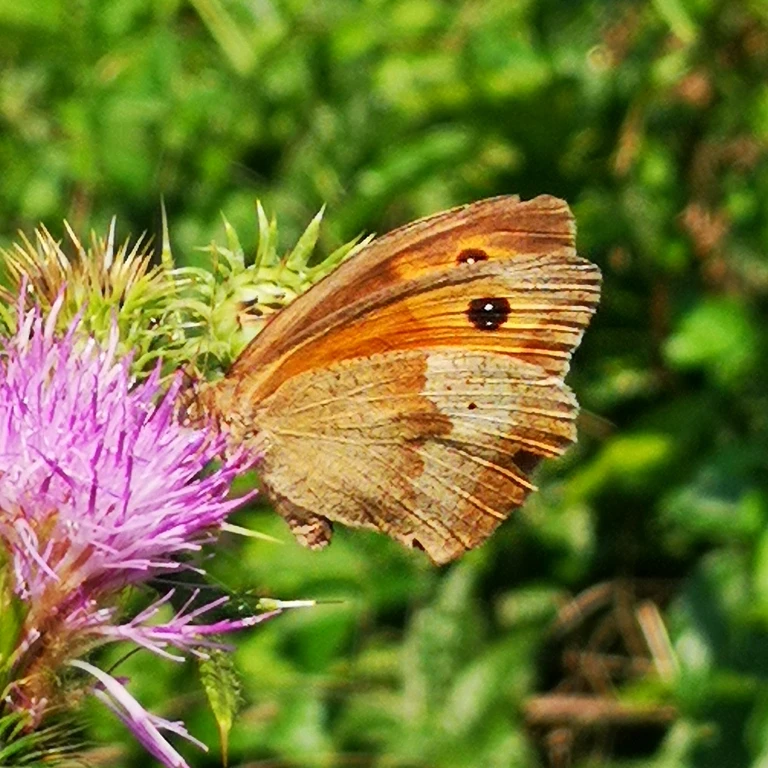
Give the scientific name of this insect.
Maniola jurtina
